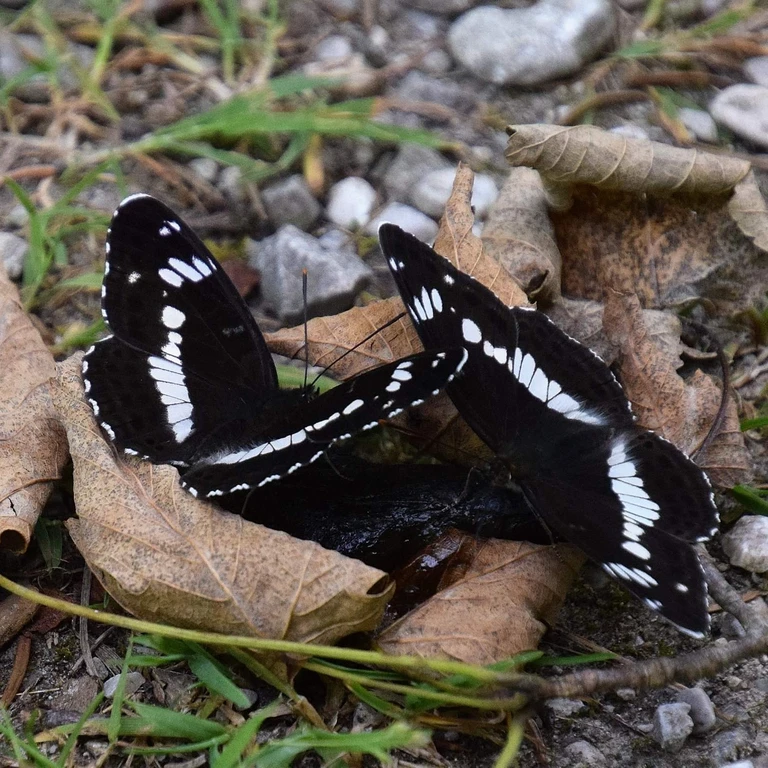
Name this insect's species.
Limenitis camilla (also Ladoga camilla)
